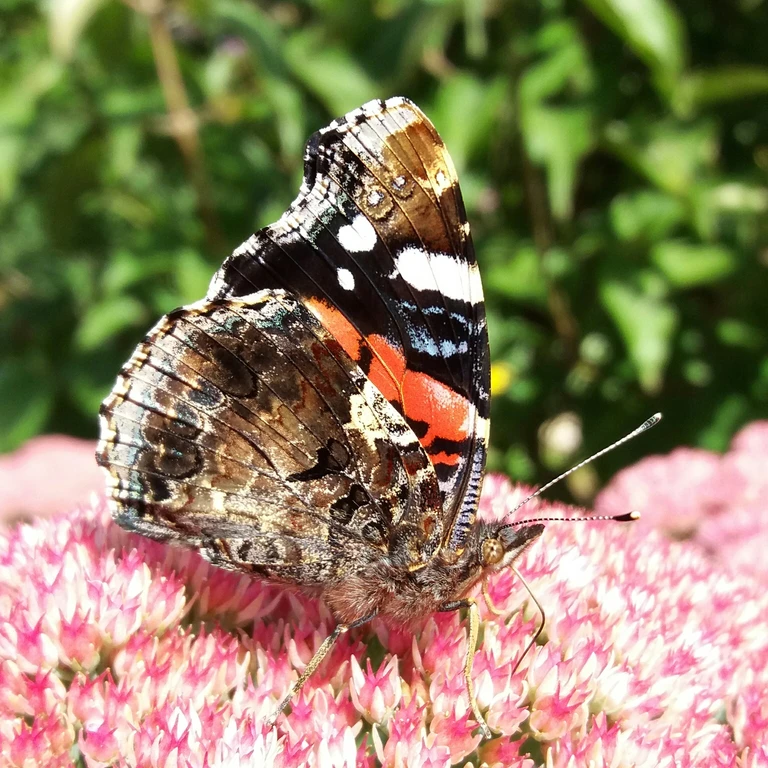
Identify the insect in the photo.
Vanessa atalanta
